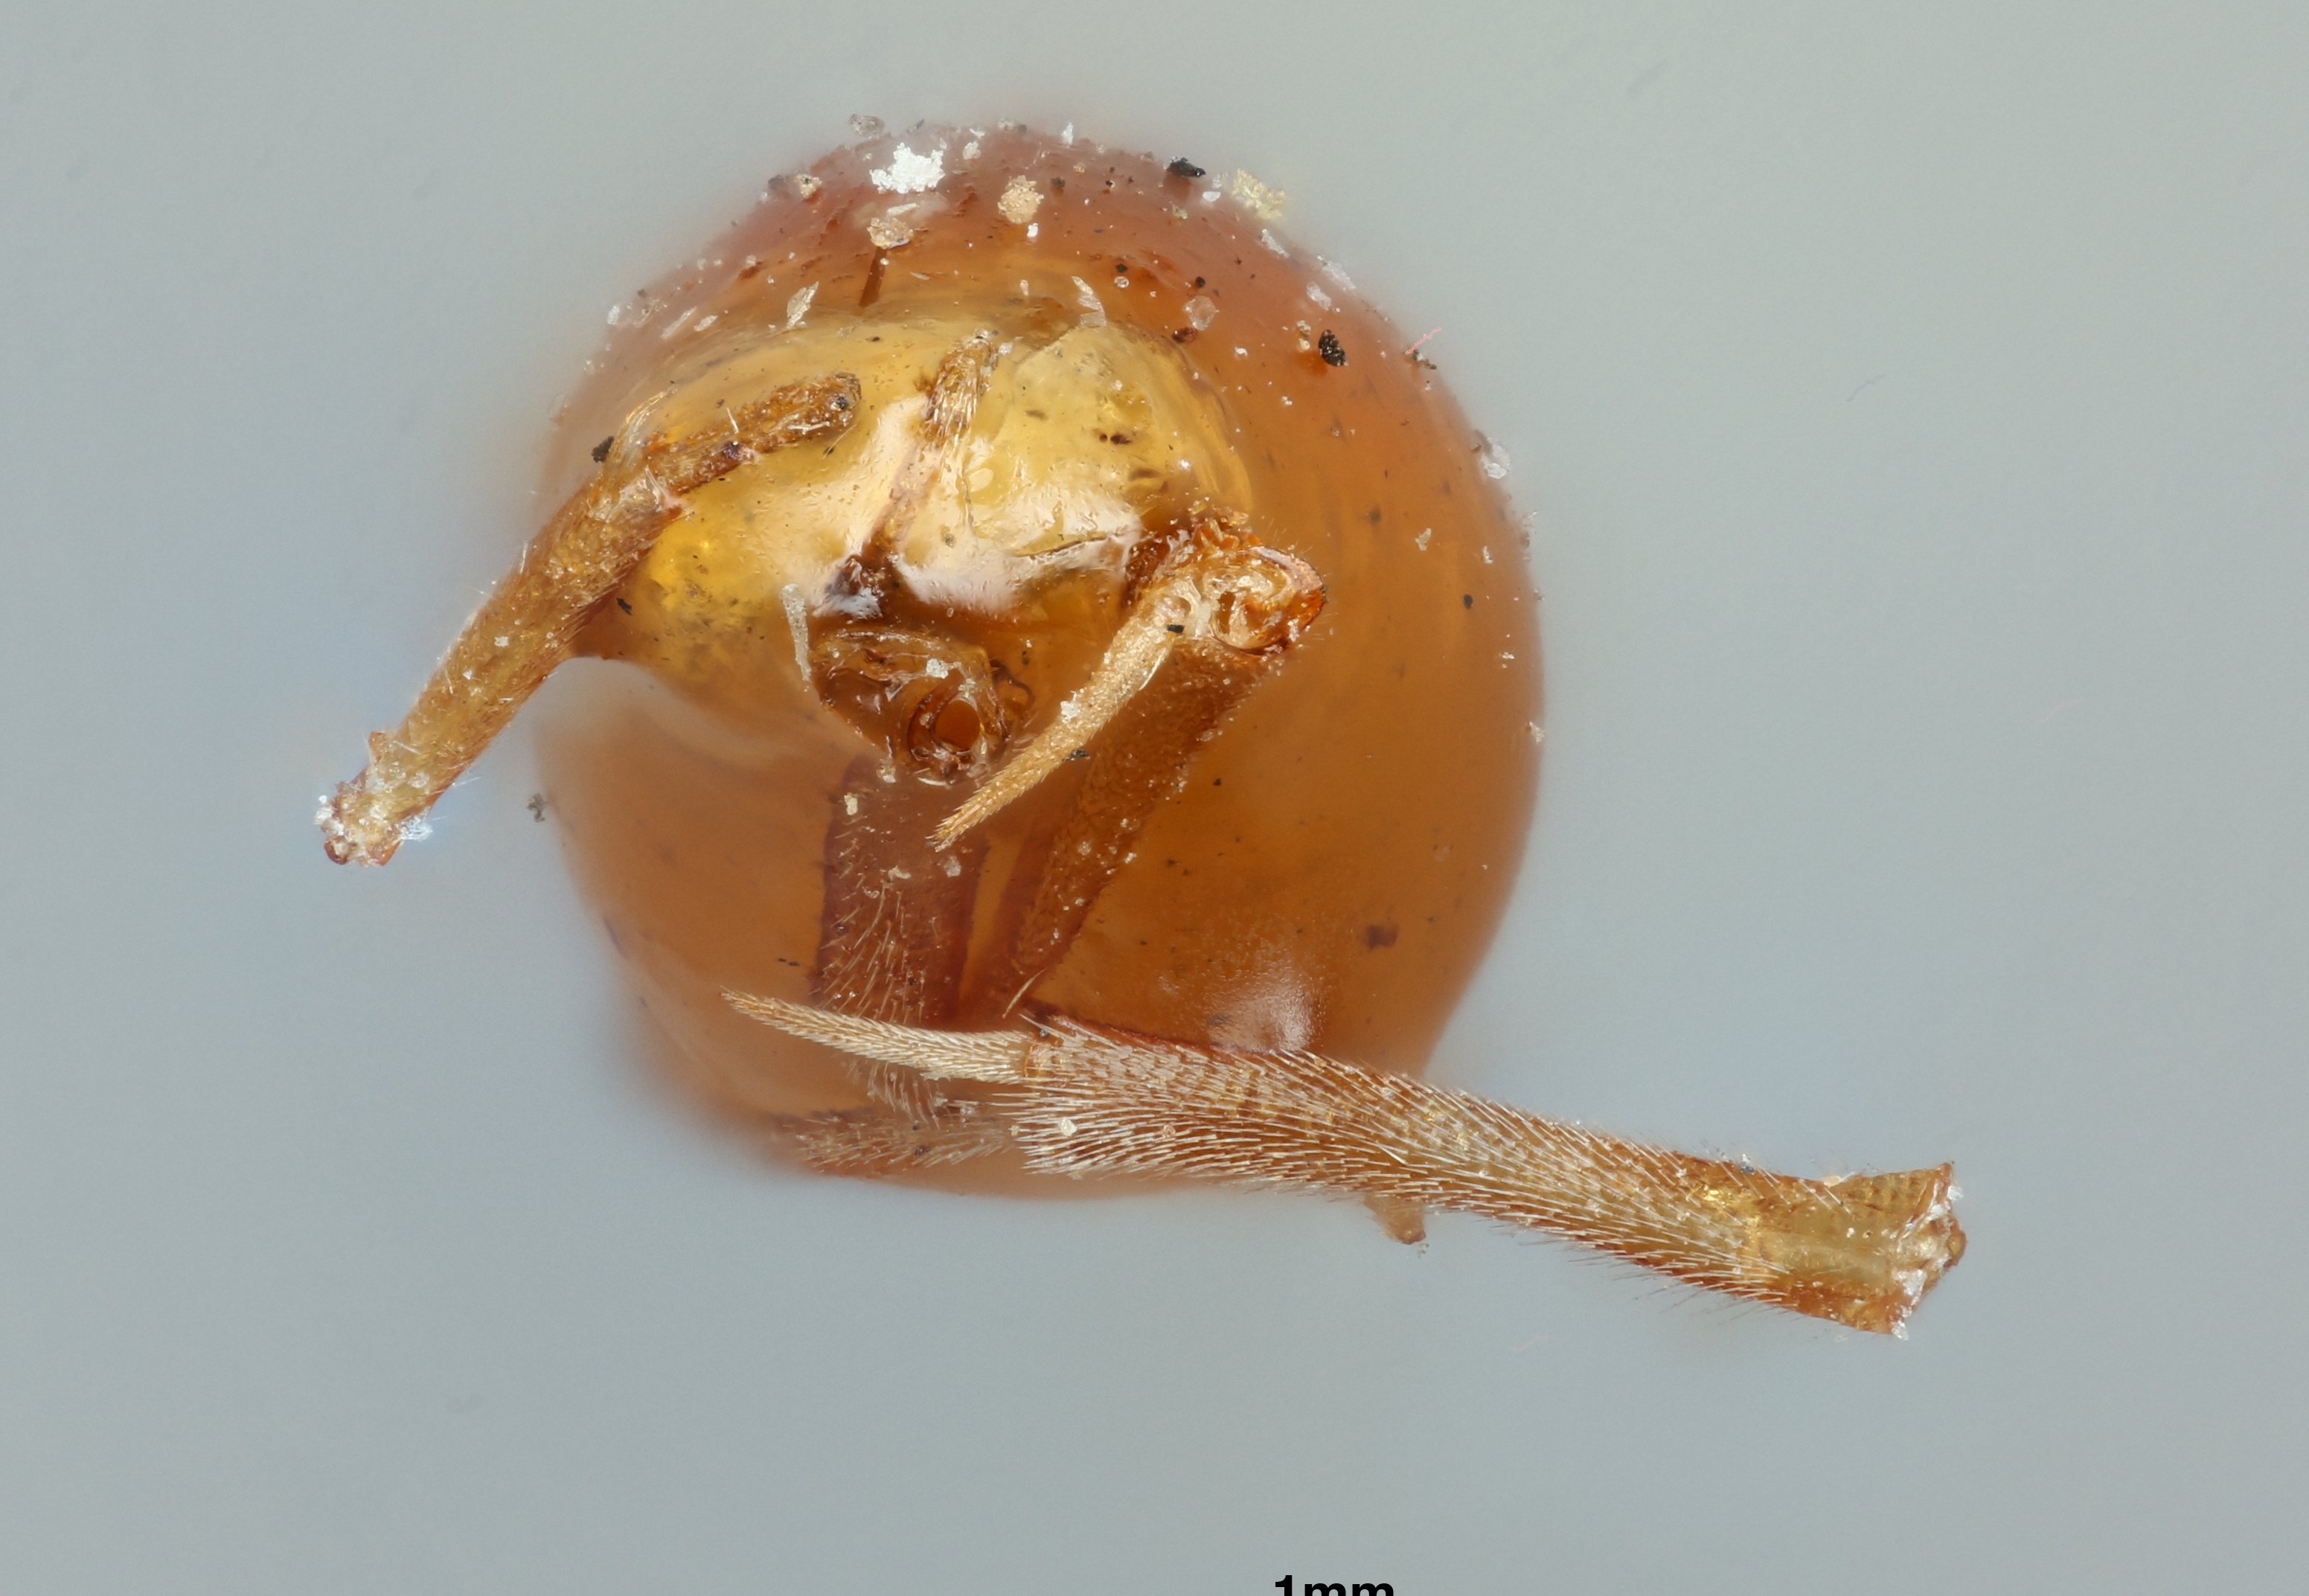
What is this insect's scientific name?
Cerchysius hubbardii
